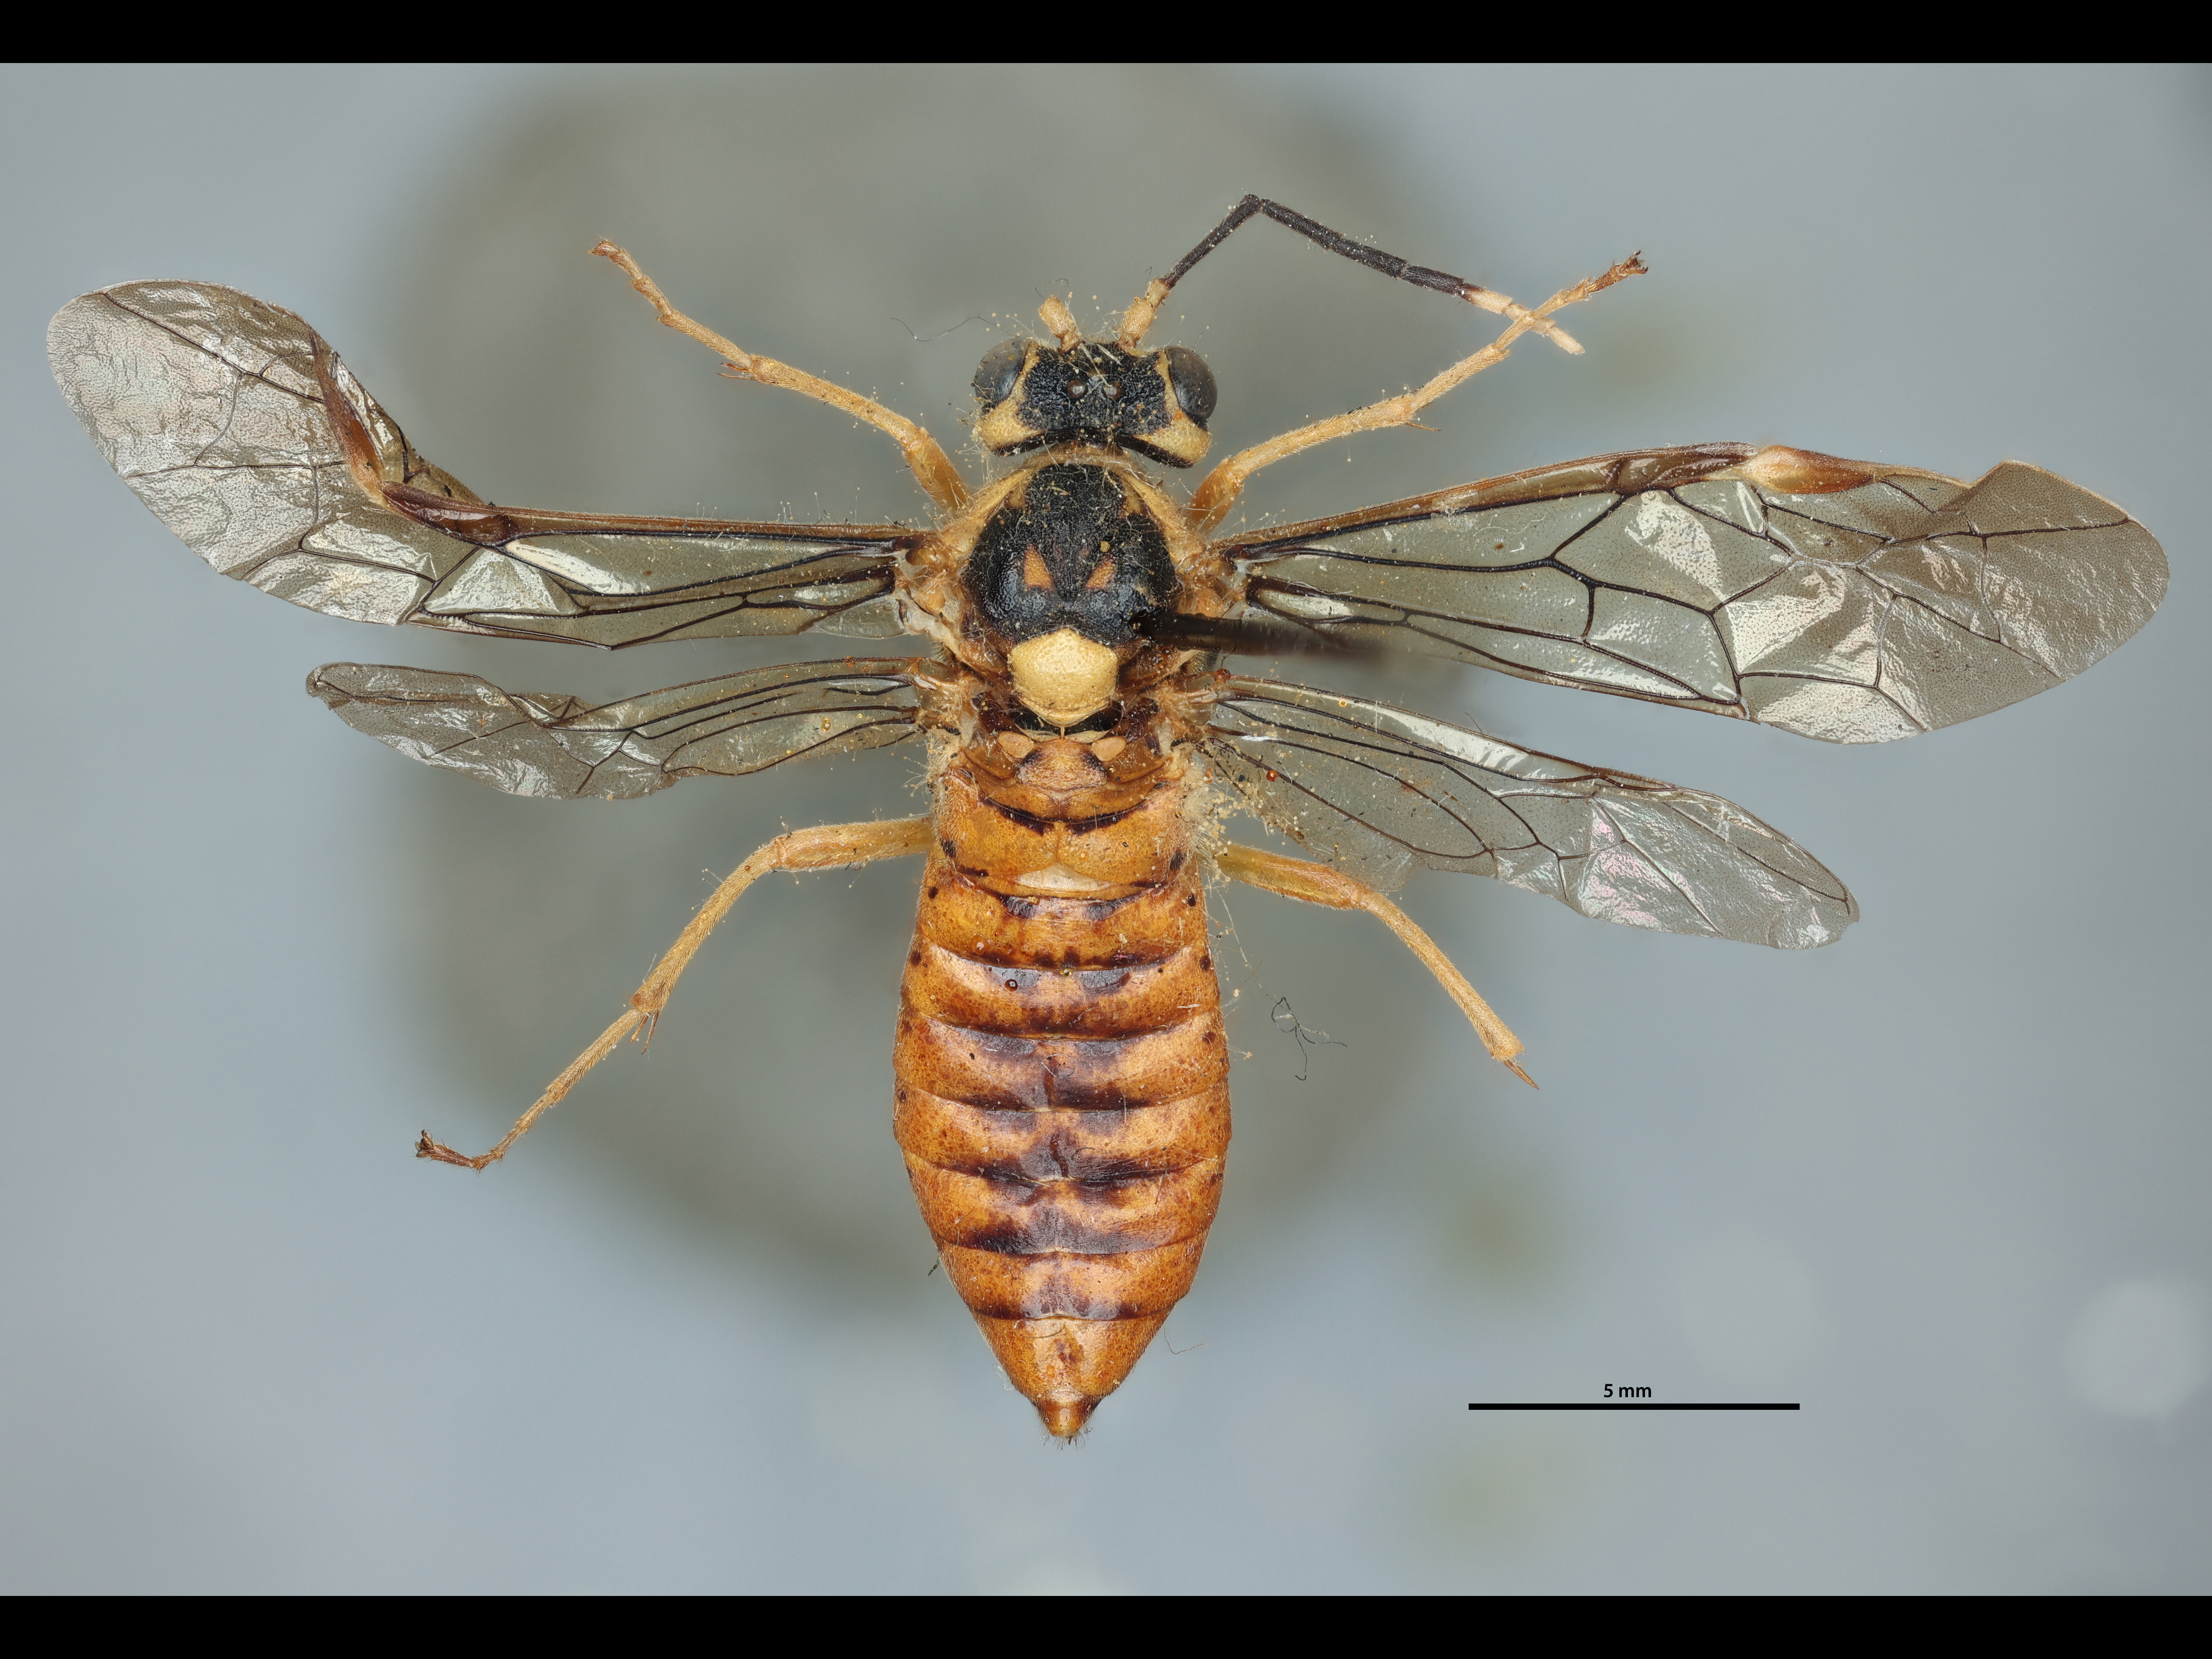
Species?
Lagium japonicum
